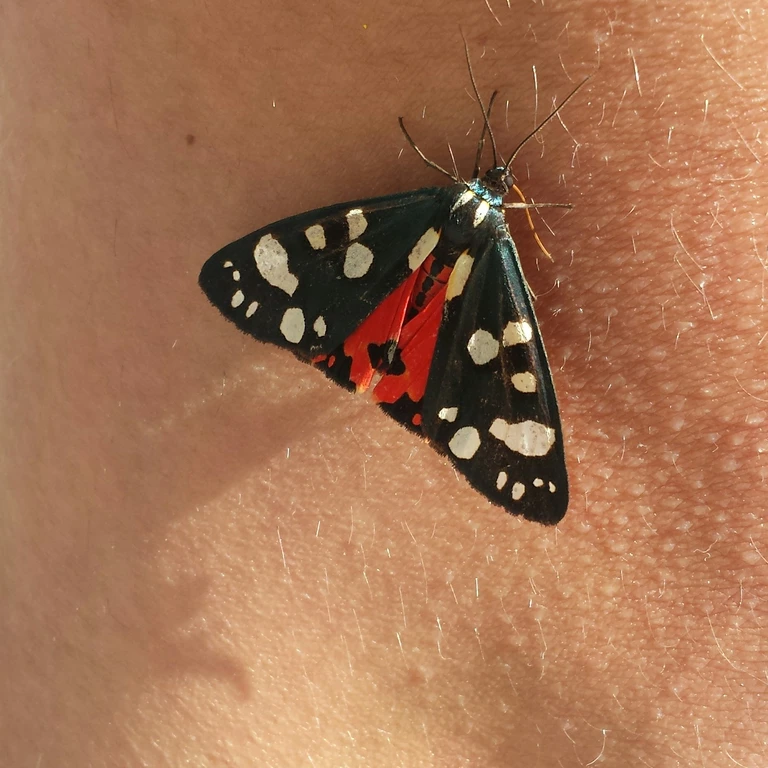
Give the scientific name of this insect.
Callimorpha dominula
